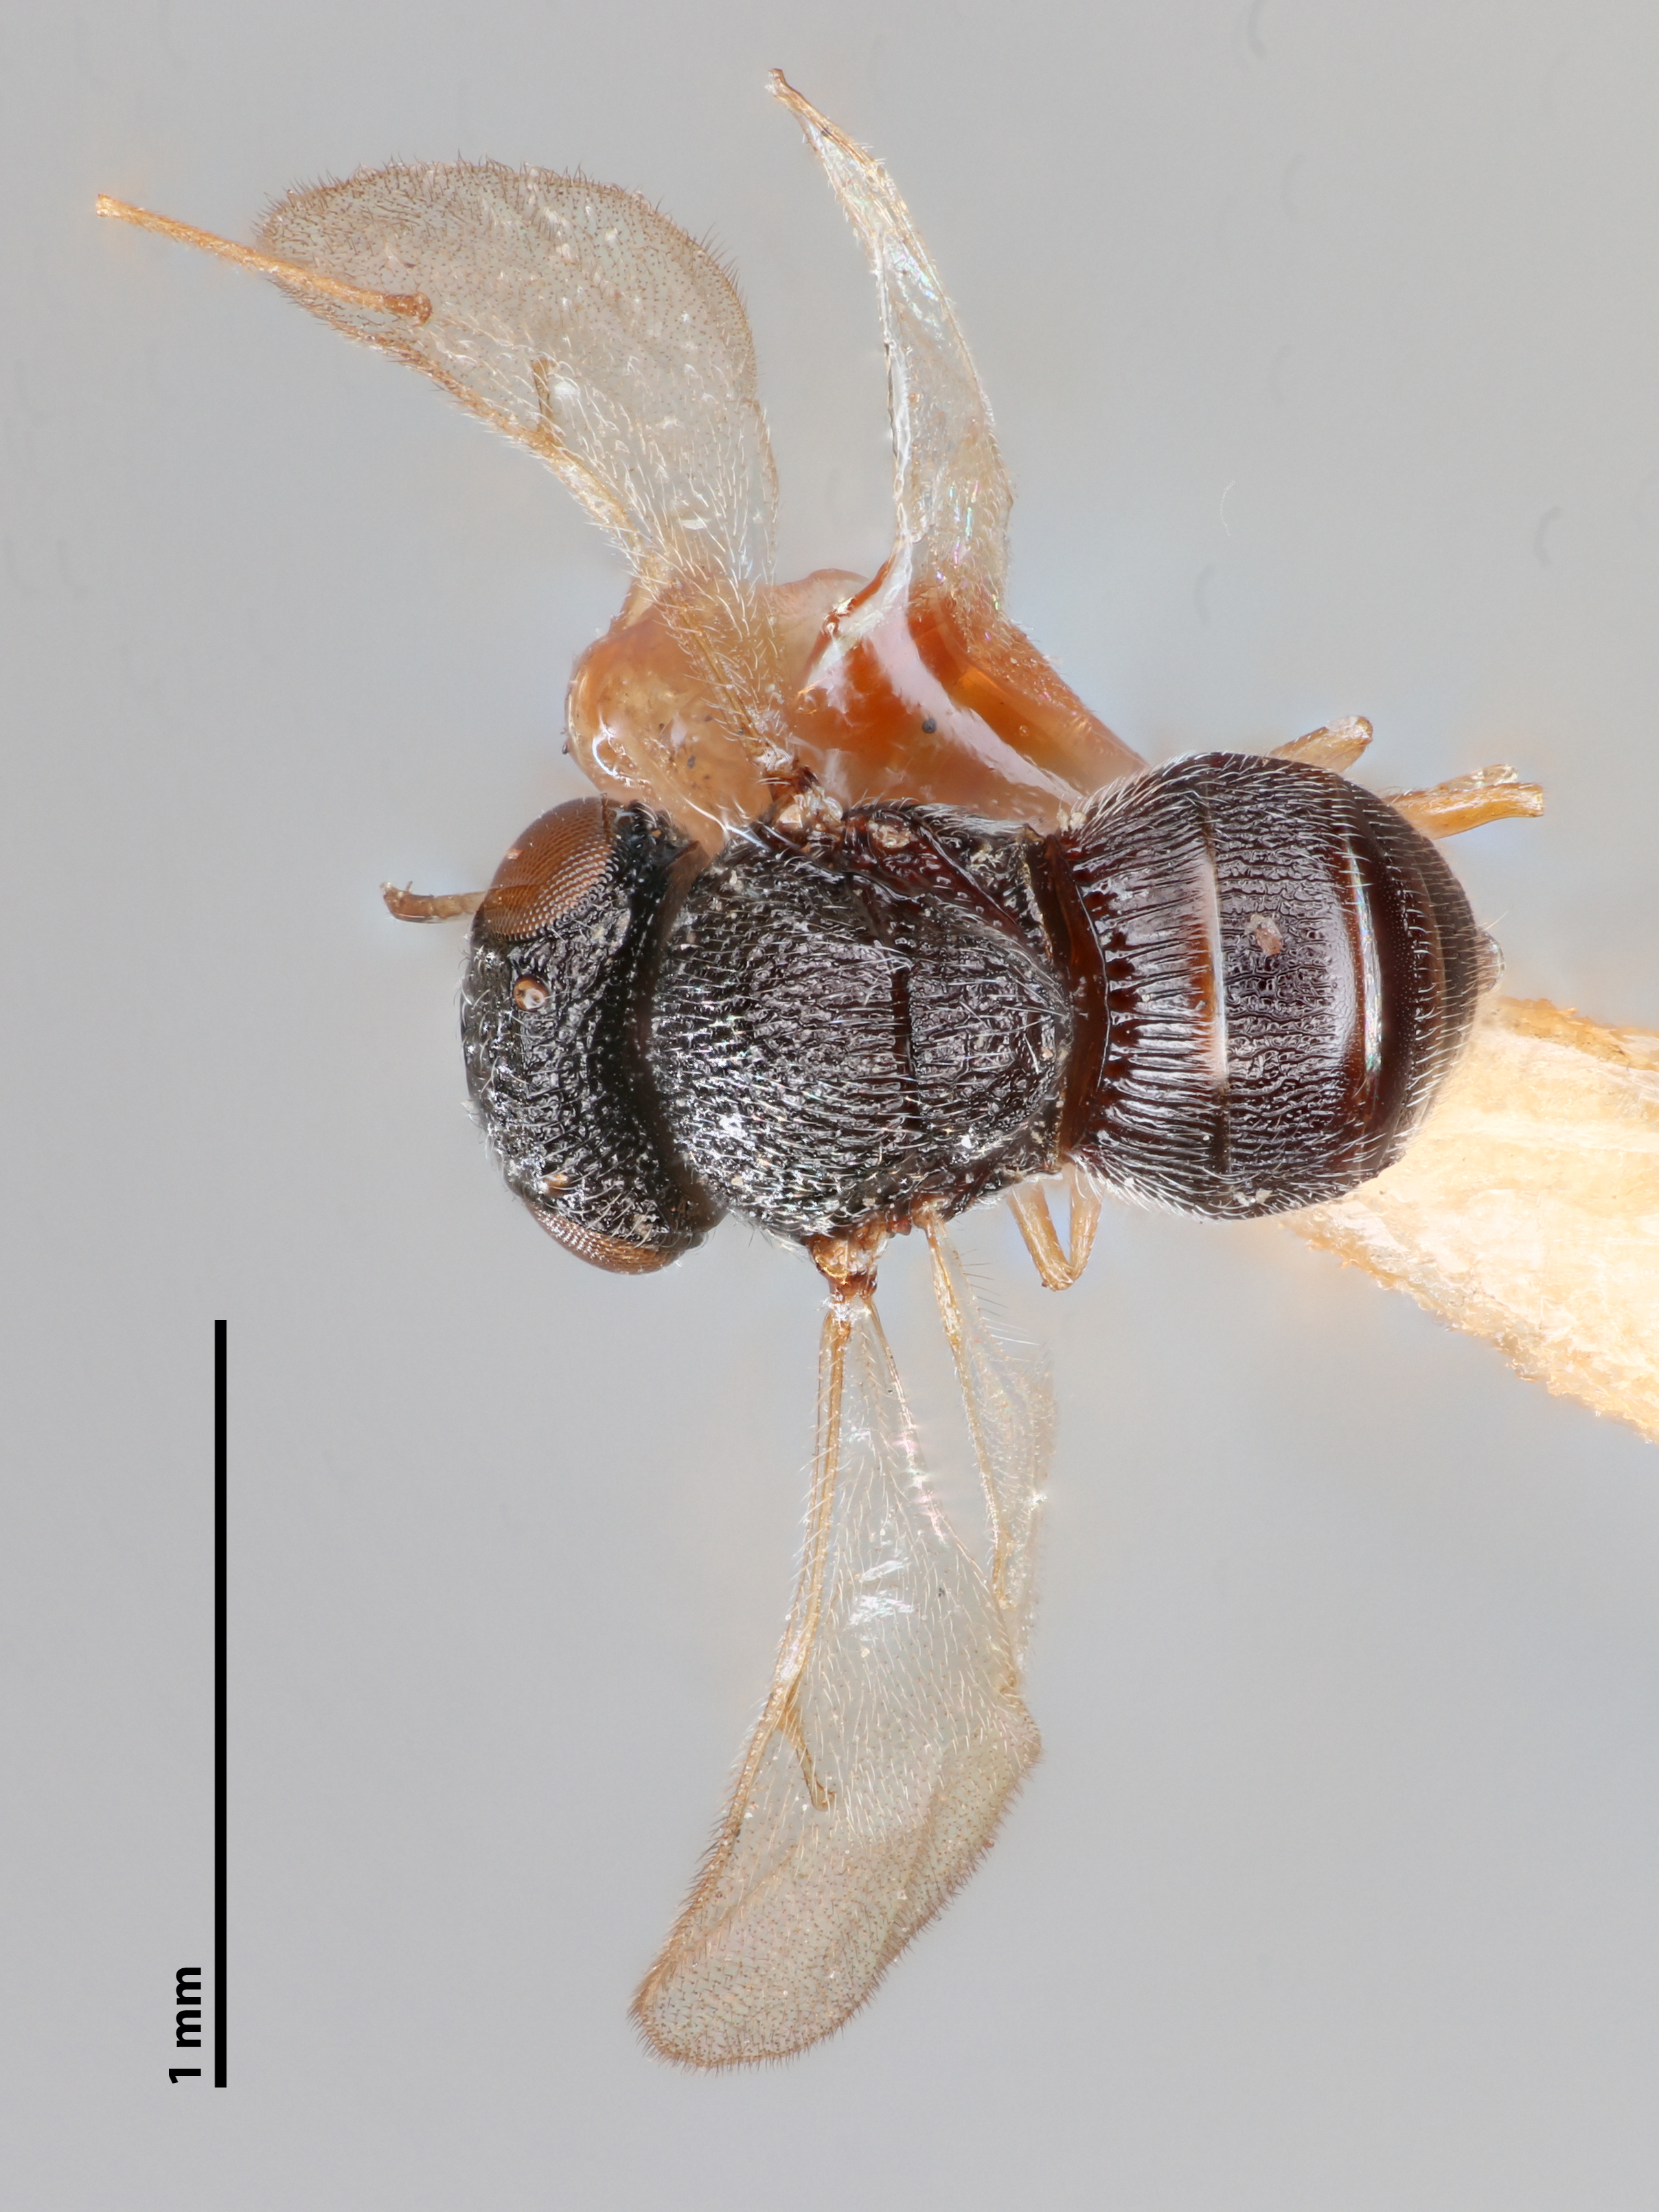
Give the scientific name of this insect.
Gryon krishnagiriensis
